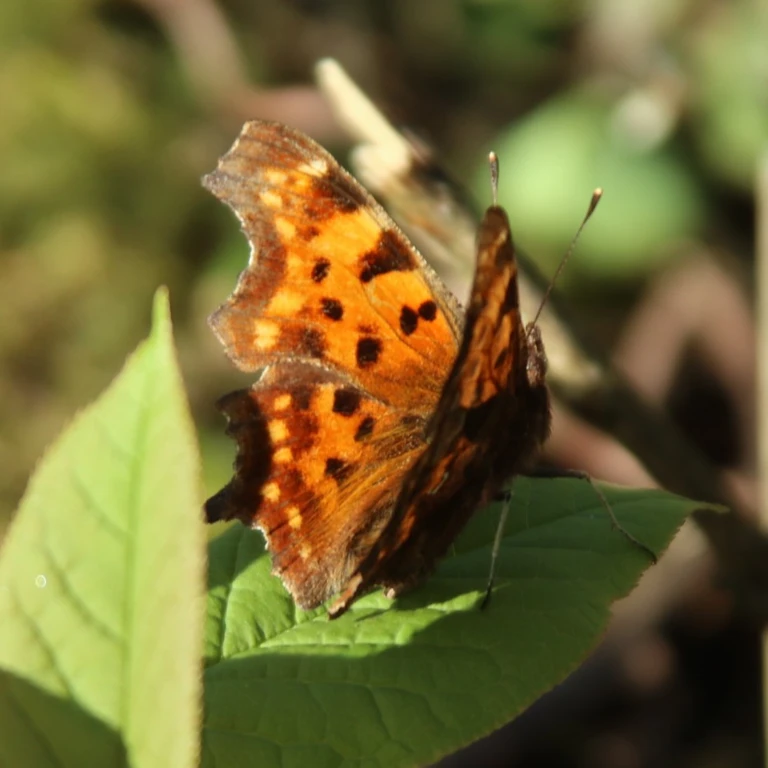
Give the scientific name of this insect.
Polygonia c-album
